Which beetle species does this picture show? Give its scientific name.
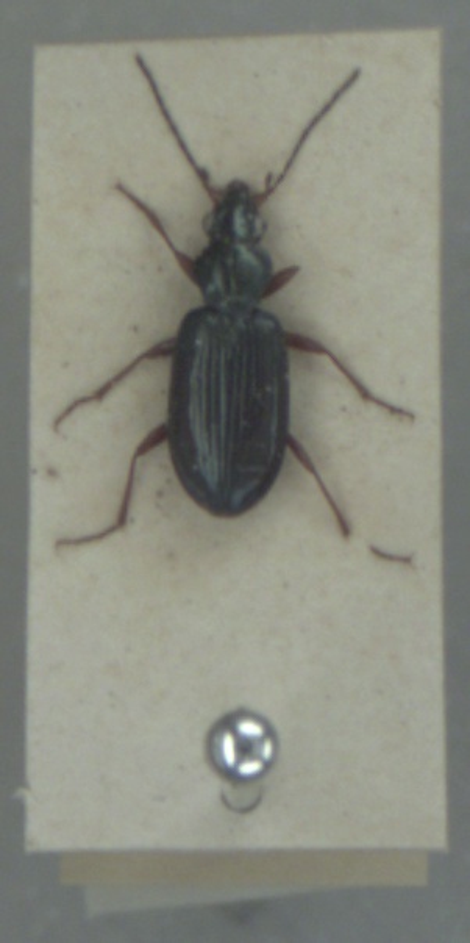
Bembidion decorum
